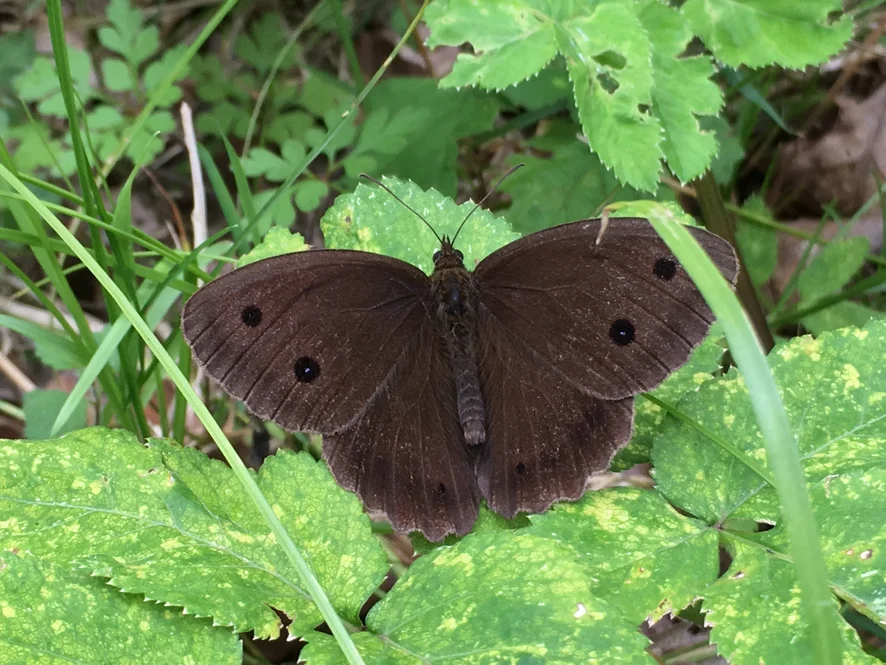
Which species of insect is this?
Minois dryas
